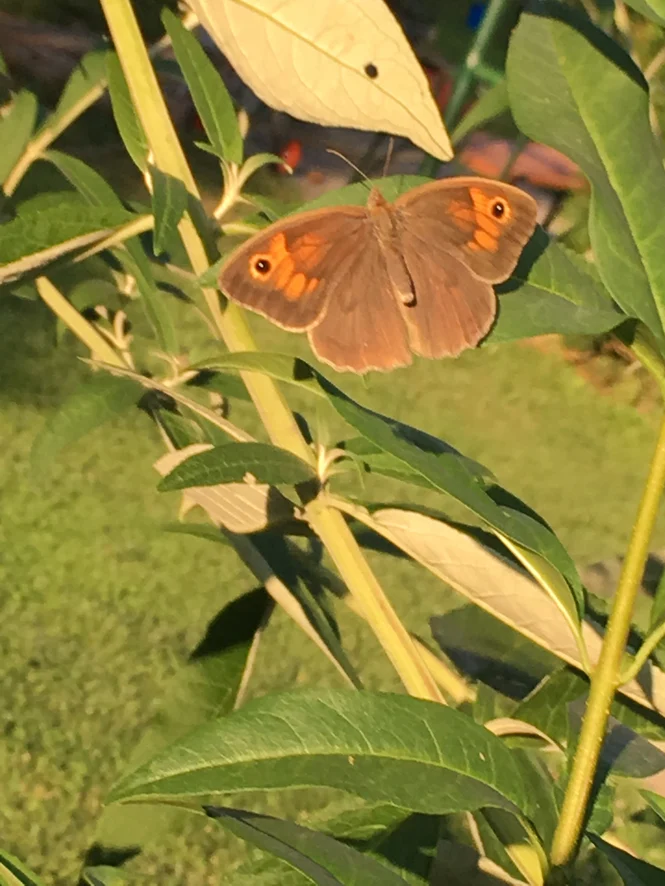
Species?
Maniola jurtina
